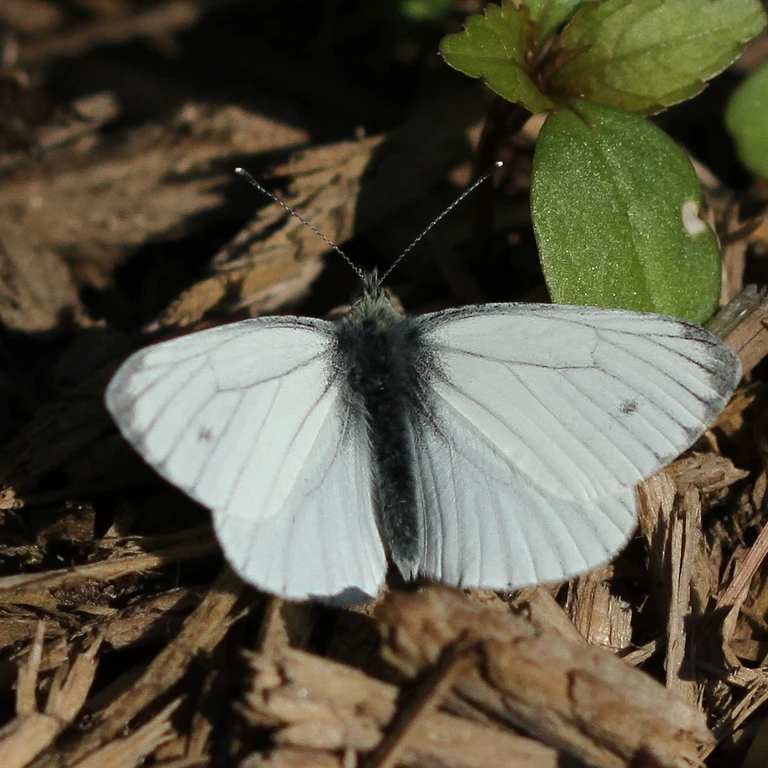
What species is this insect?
Pieris napi
